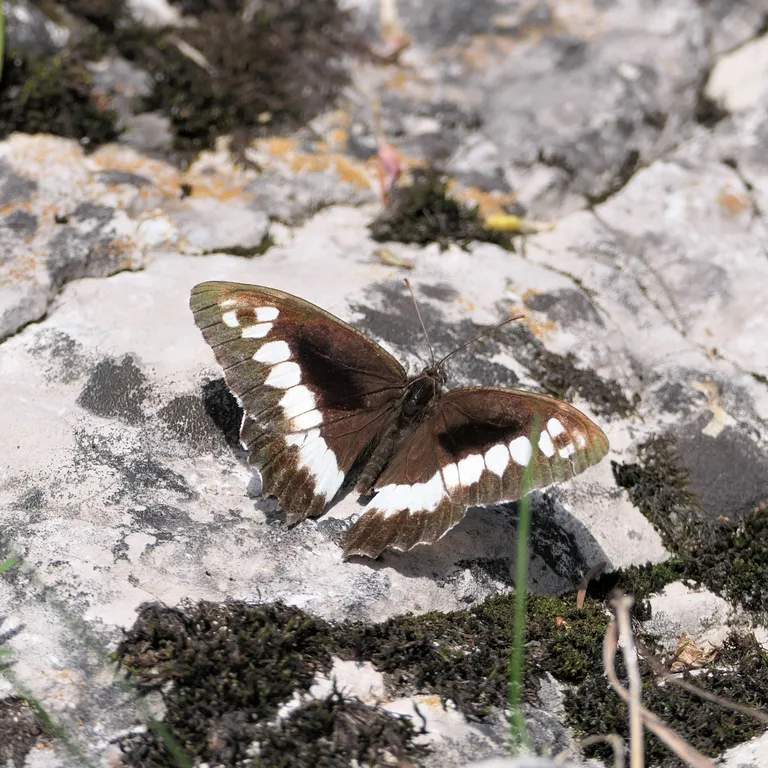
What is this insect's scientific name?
Brintesia circe
